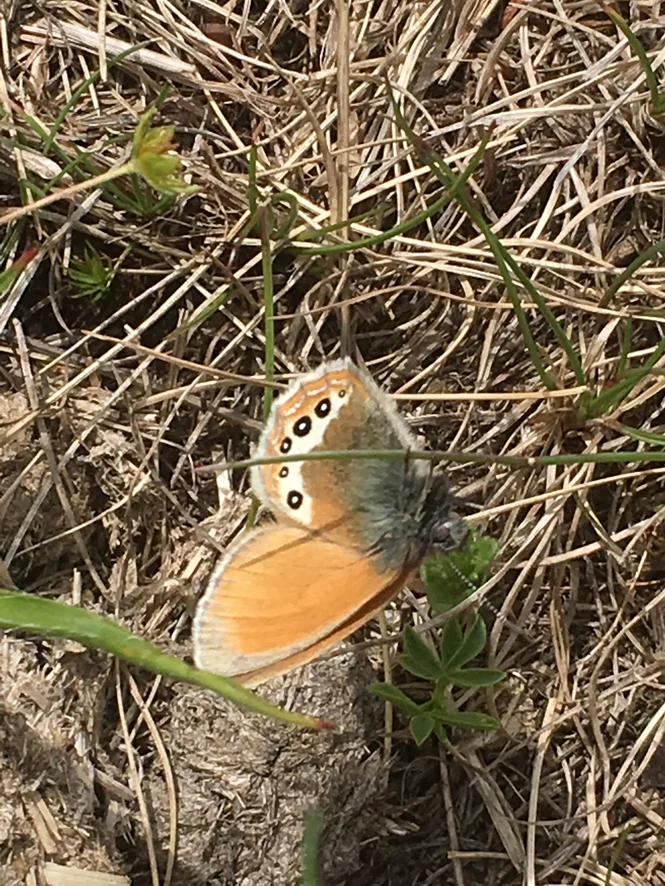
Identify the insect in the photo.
Coenonympha gardetta
